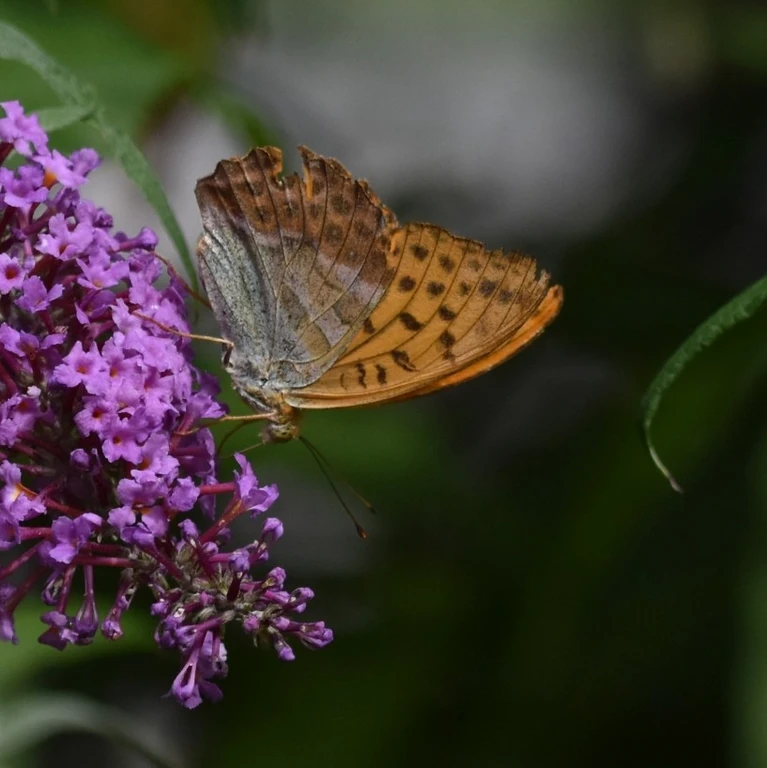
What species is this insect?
Argynnis paphia
